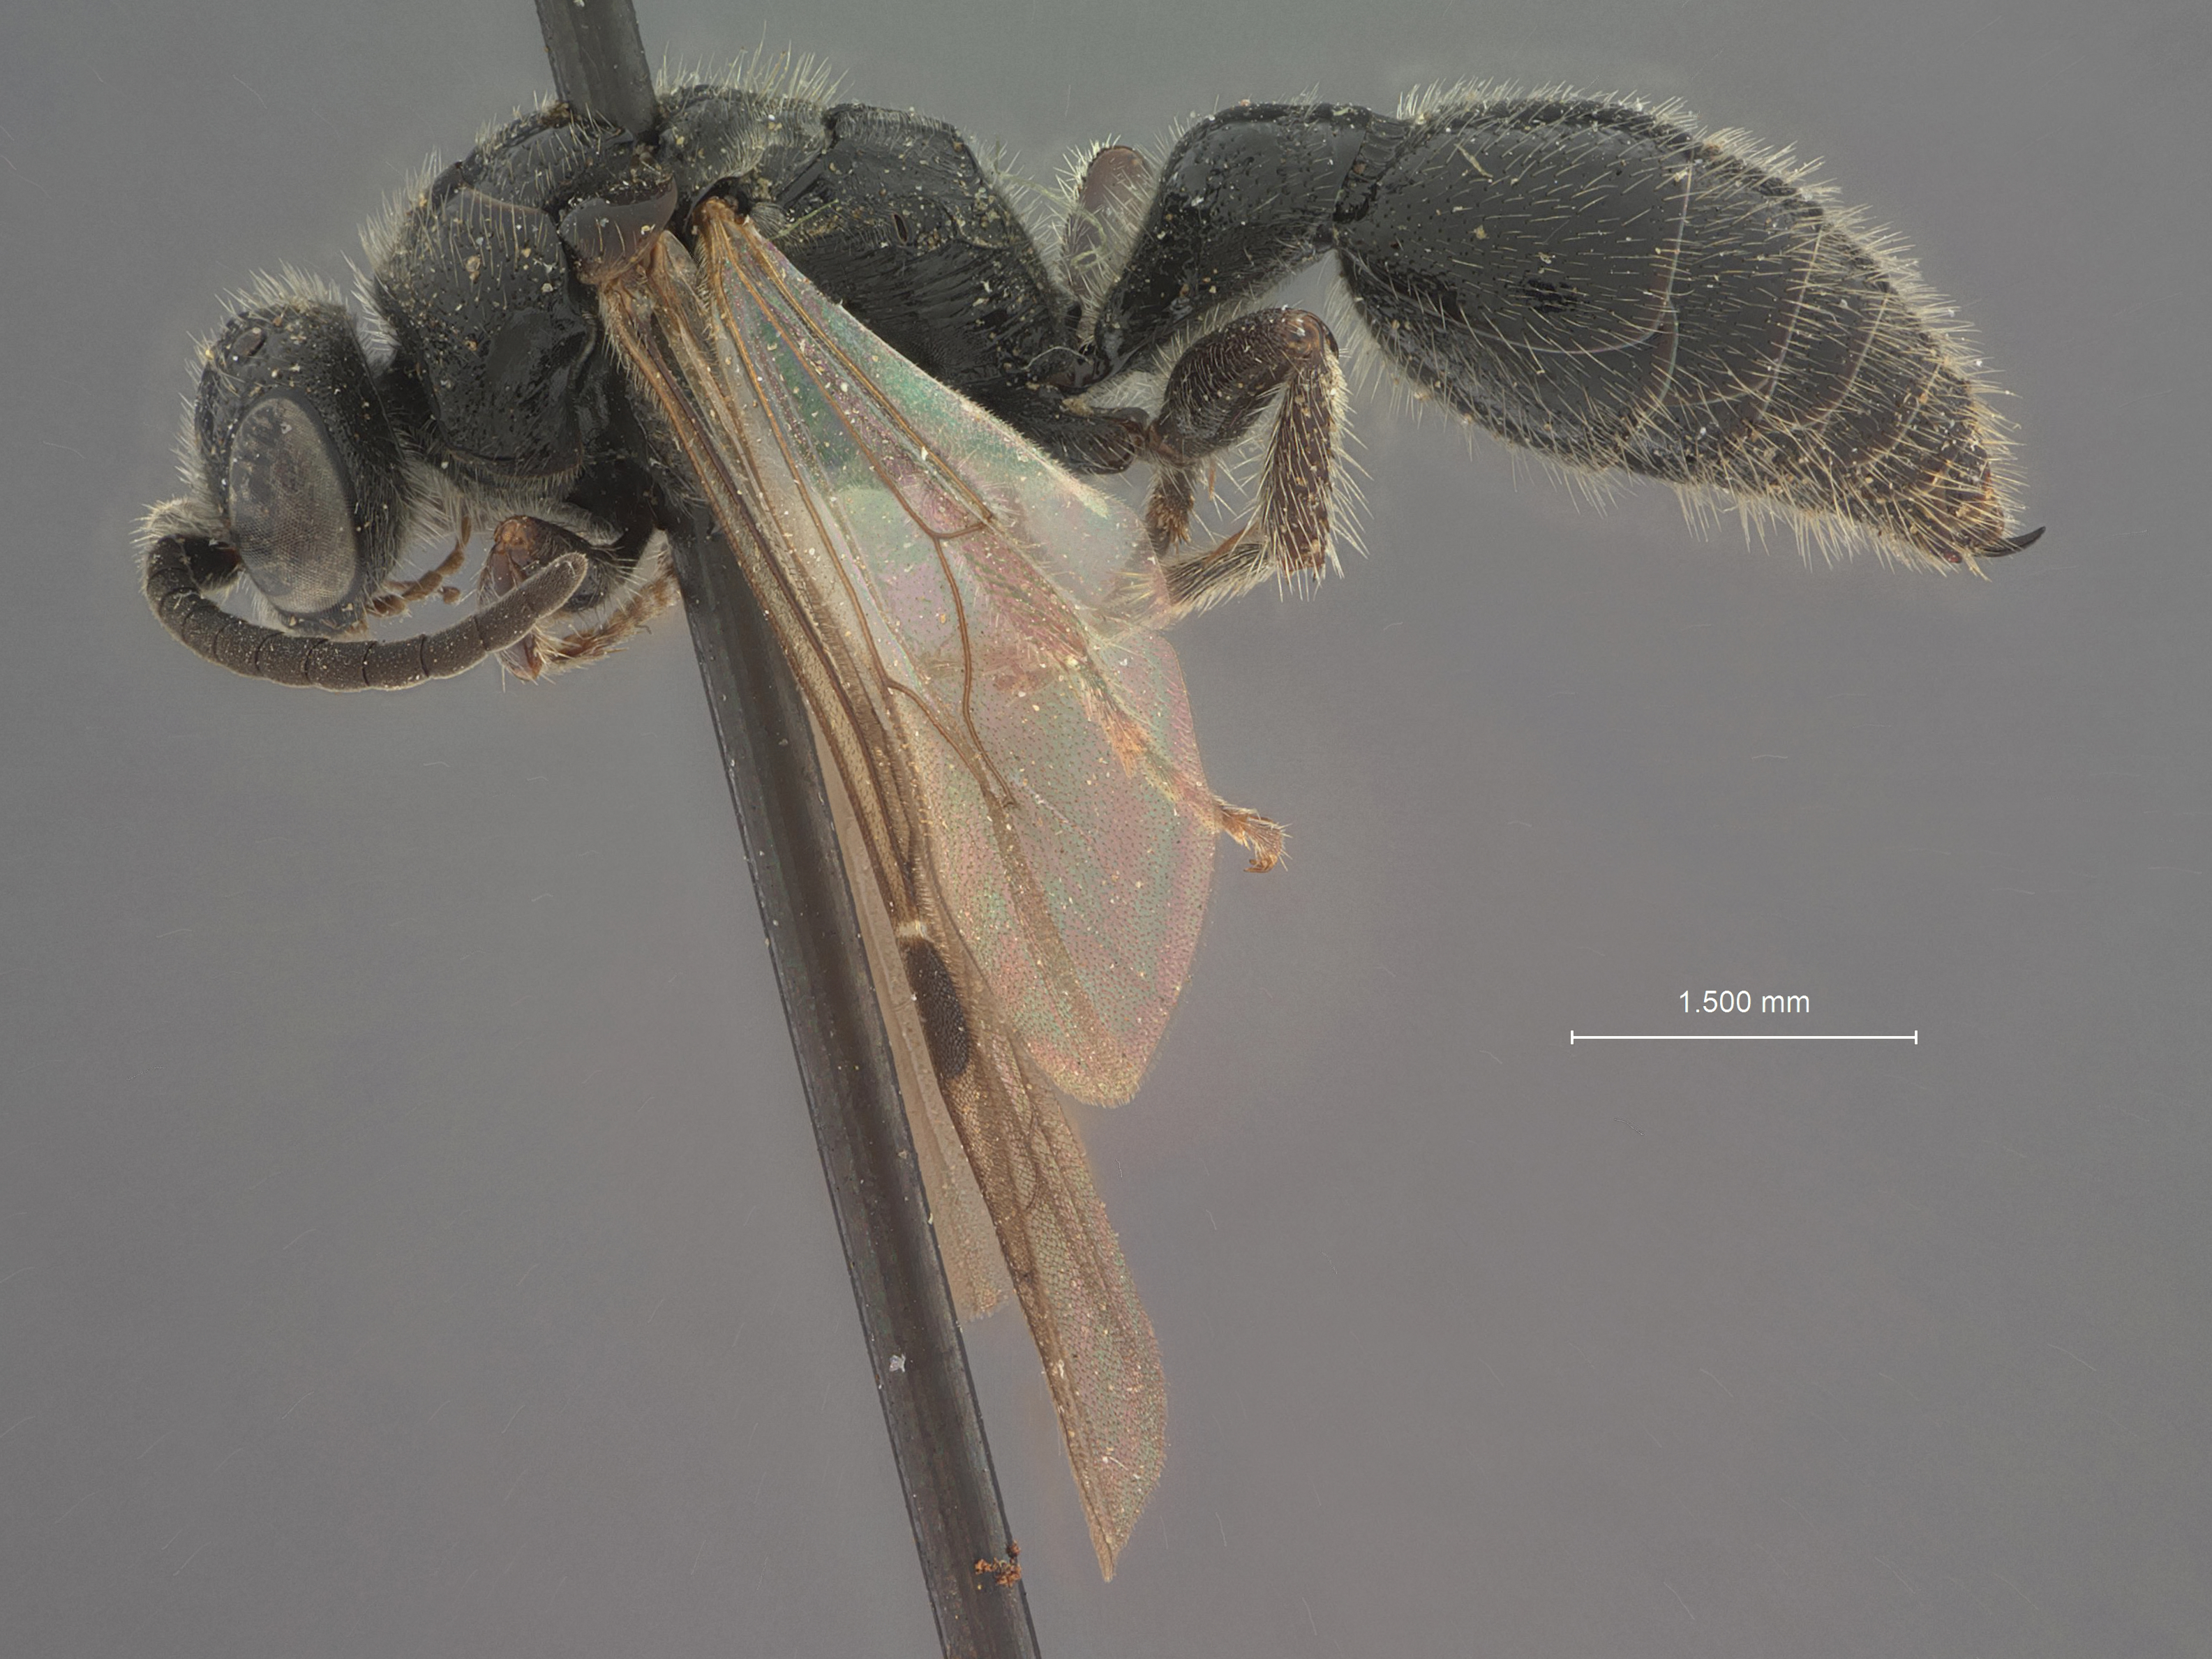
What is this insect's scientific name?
Tiphia insolita
